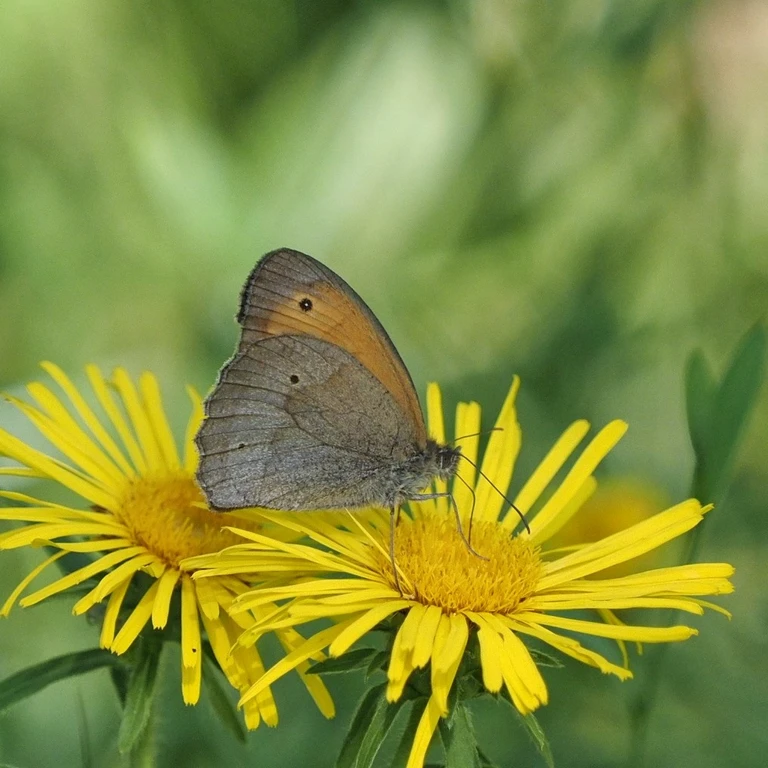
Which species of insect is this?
Maniola jurtina
